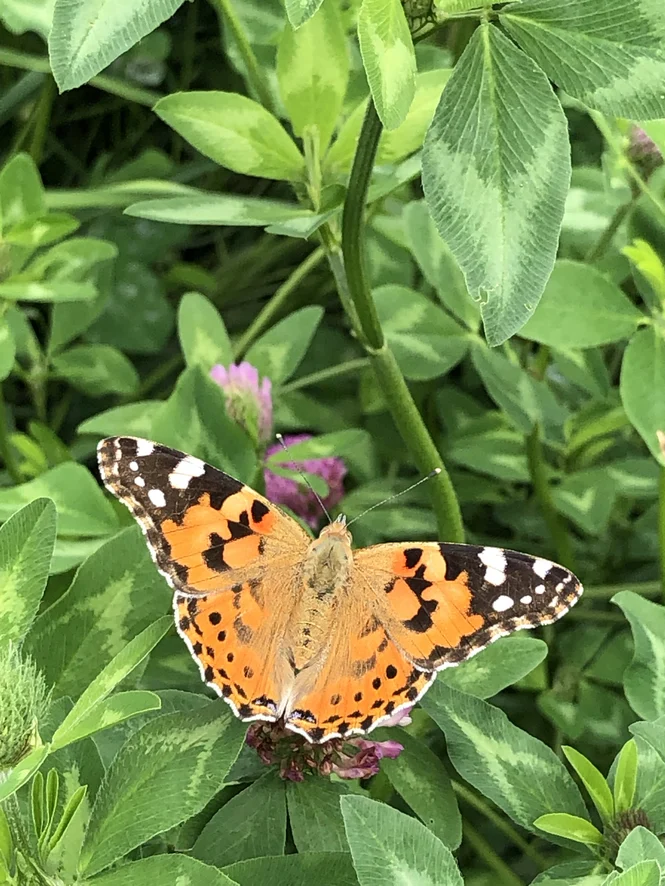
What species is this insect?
Vanessa cardui
